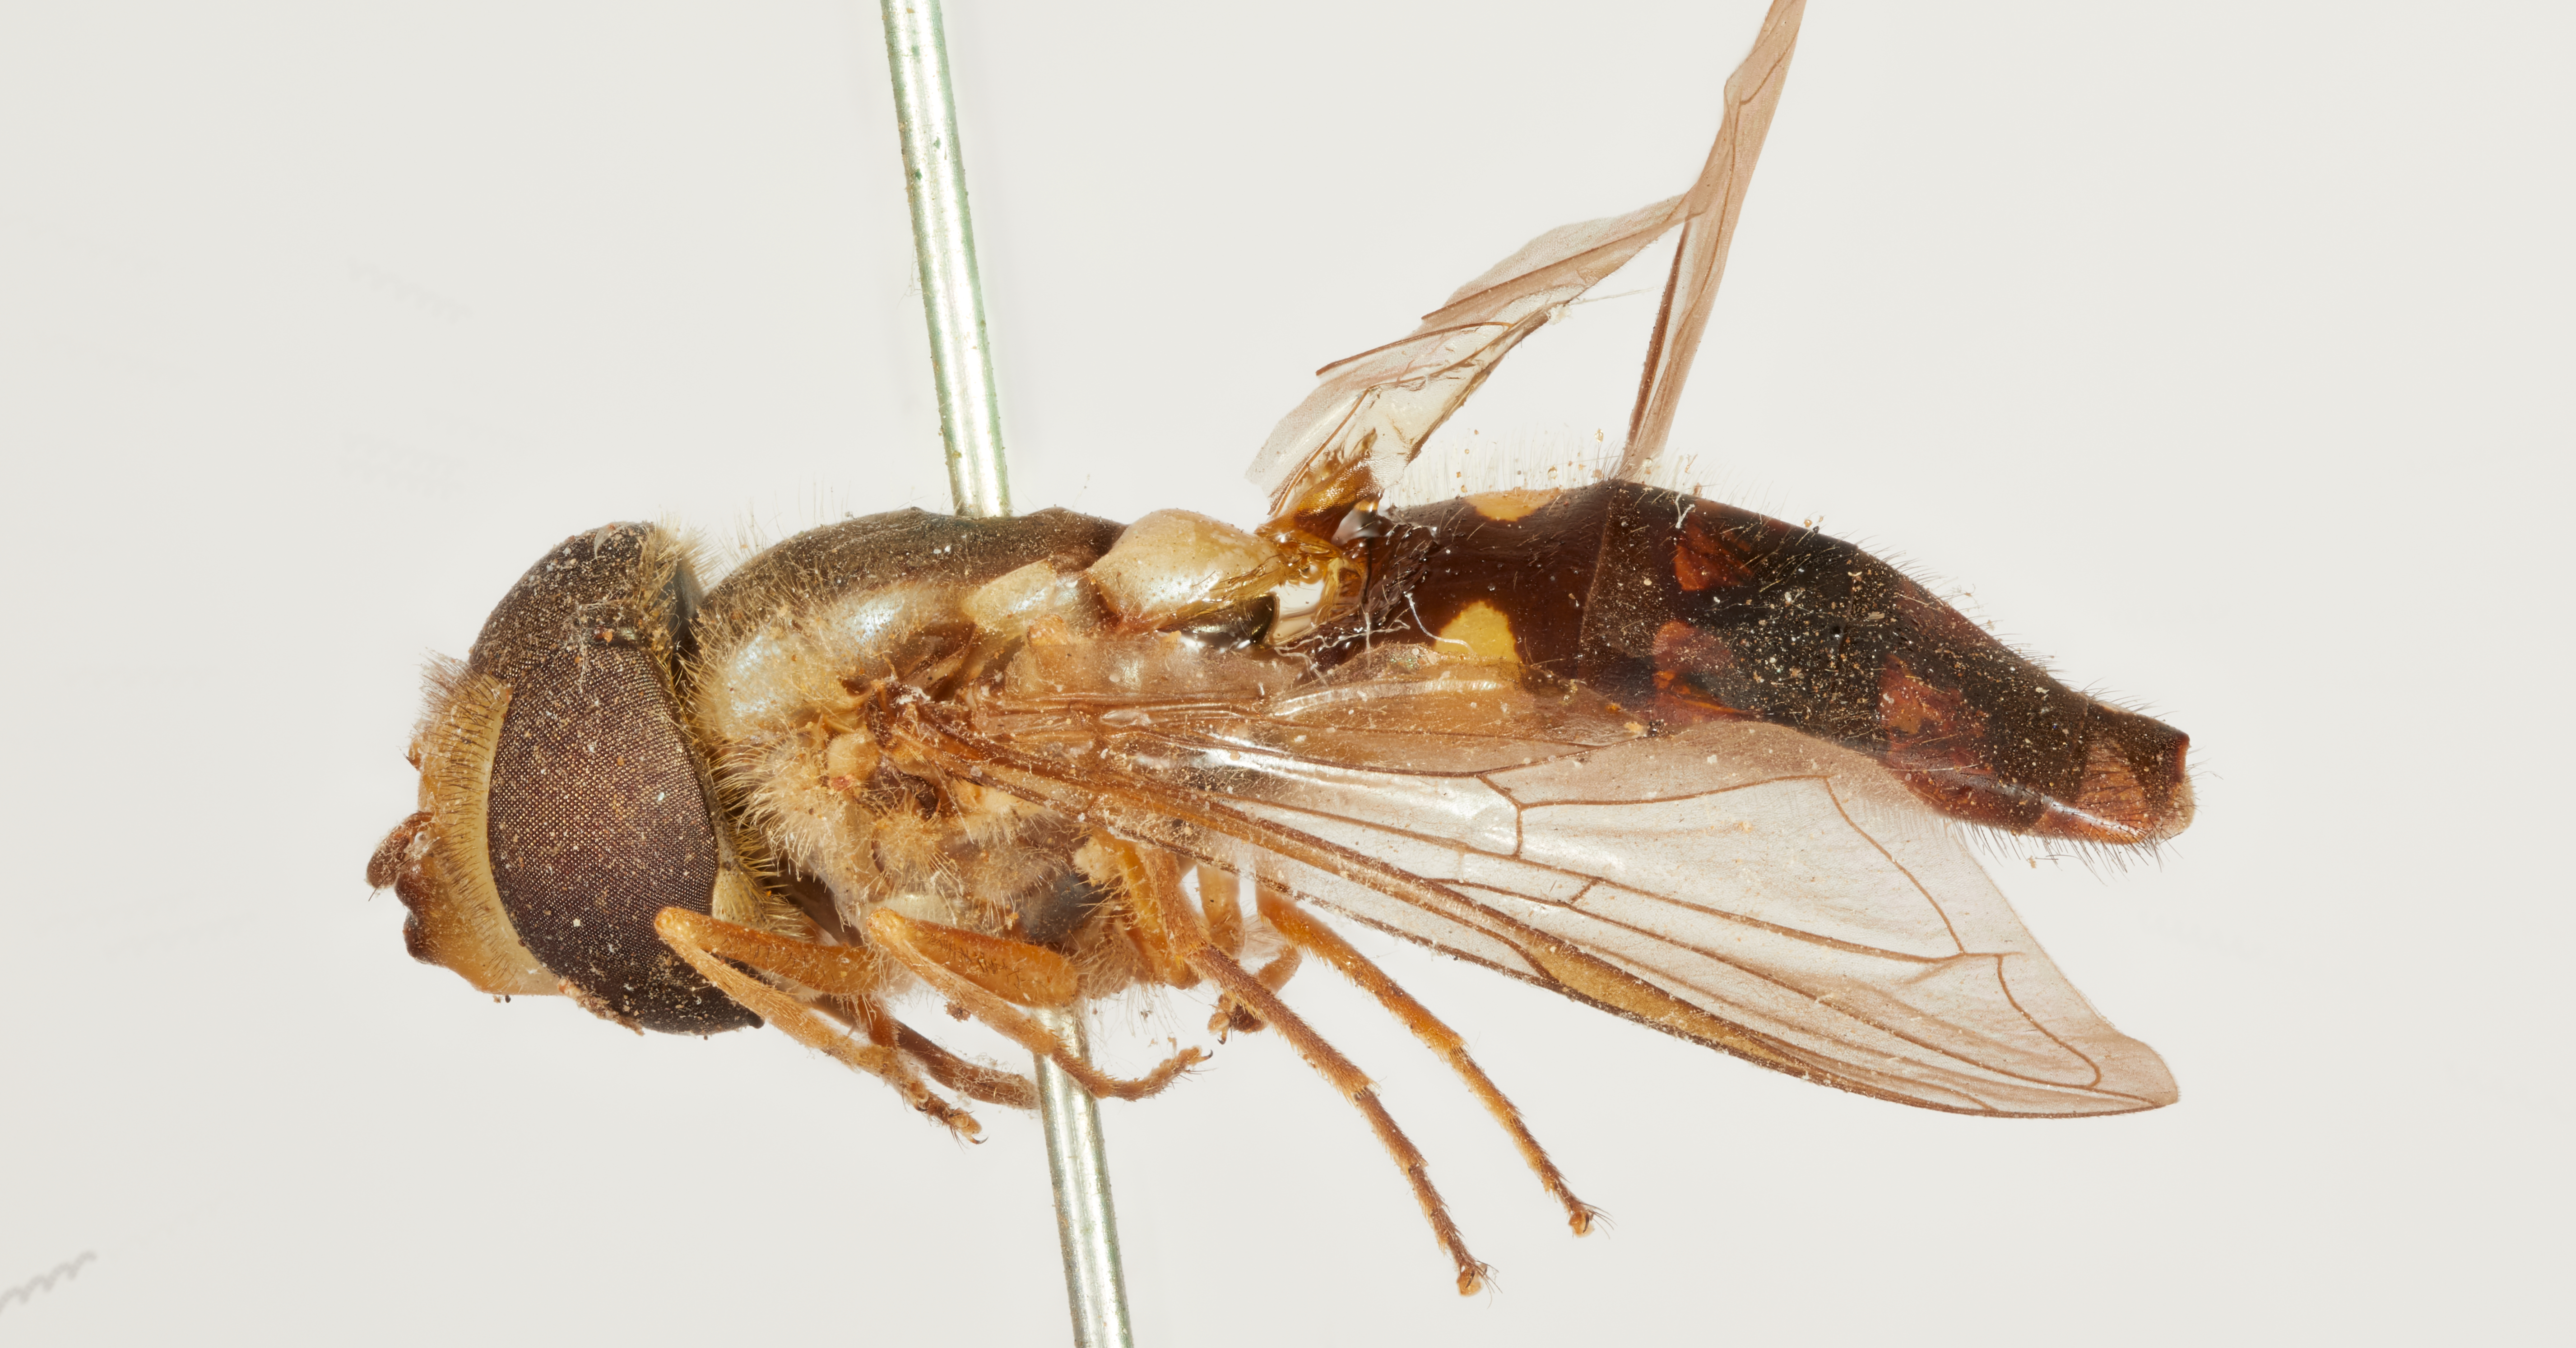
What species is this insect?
Fazia australis
